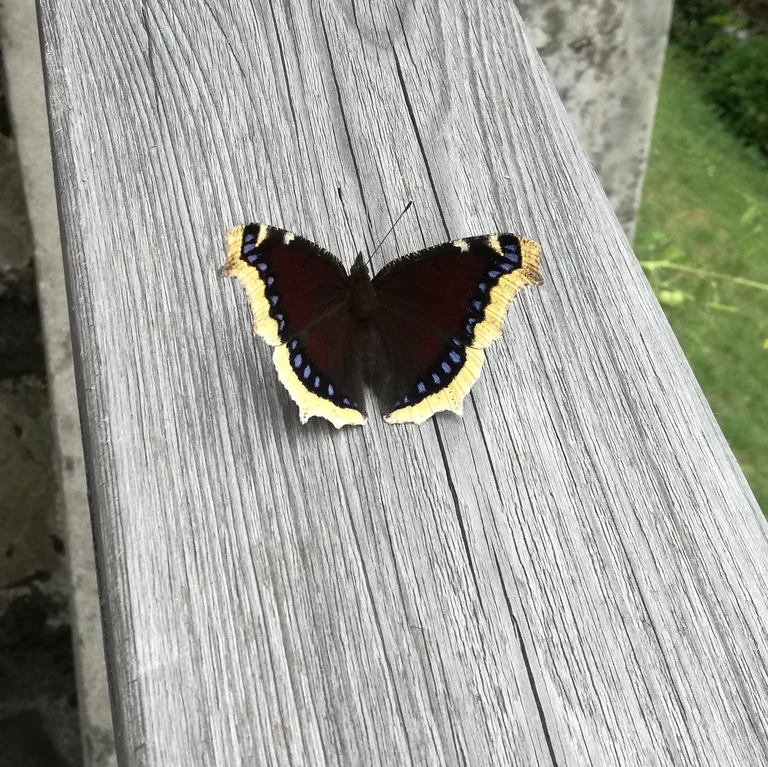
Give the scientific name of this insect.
Nymphalis antiopa
